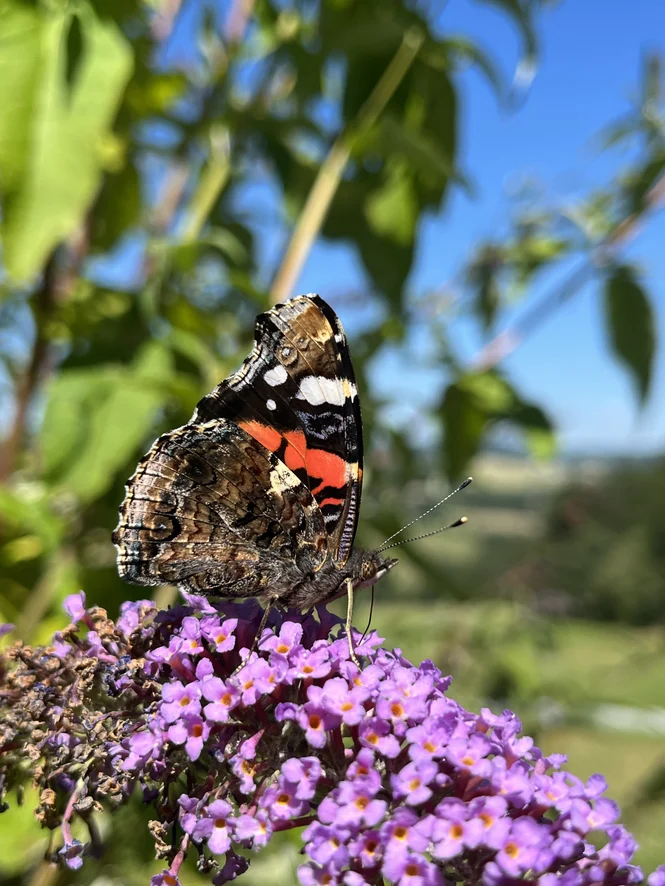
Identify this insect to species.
Vanessa atalanta
